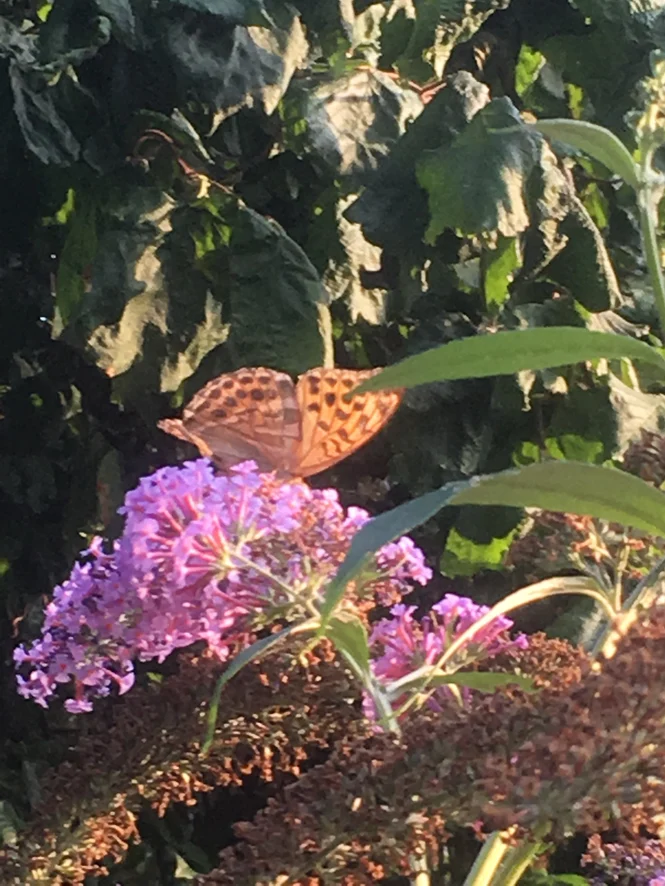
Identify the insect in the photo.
Argynnis paphia
